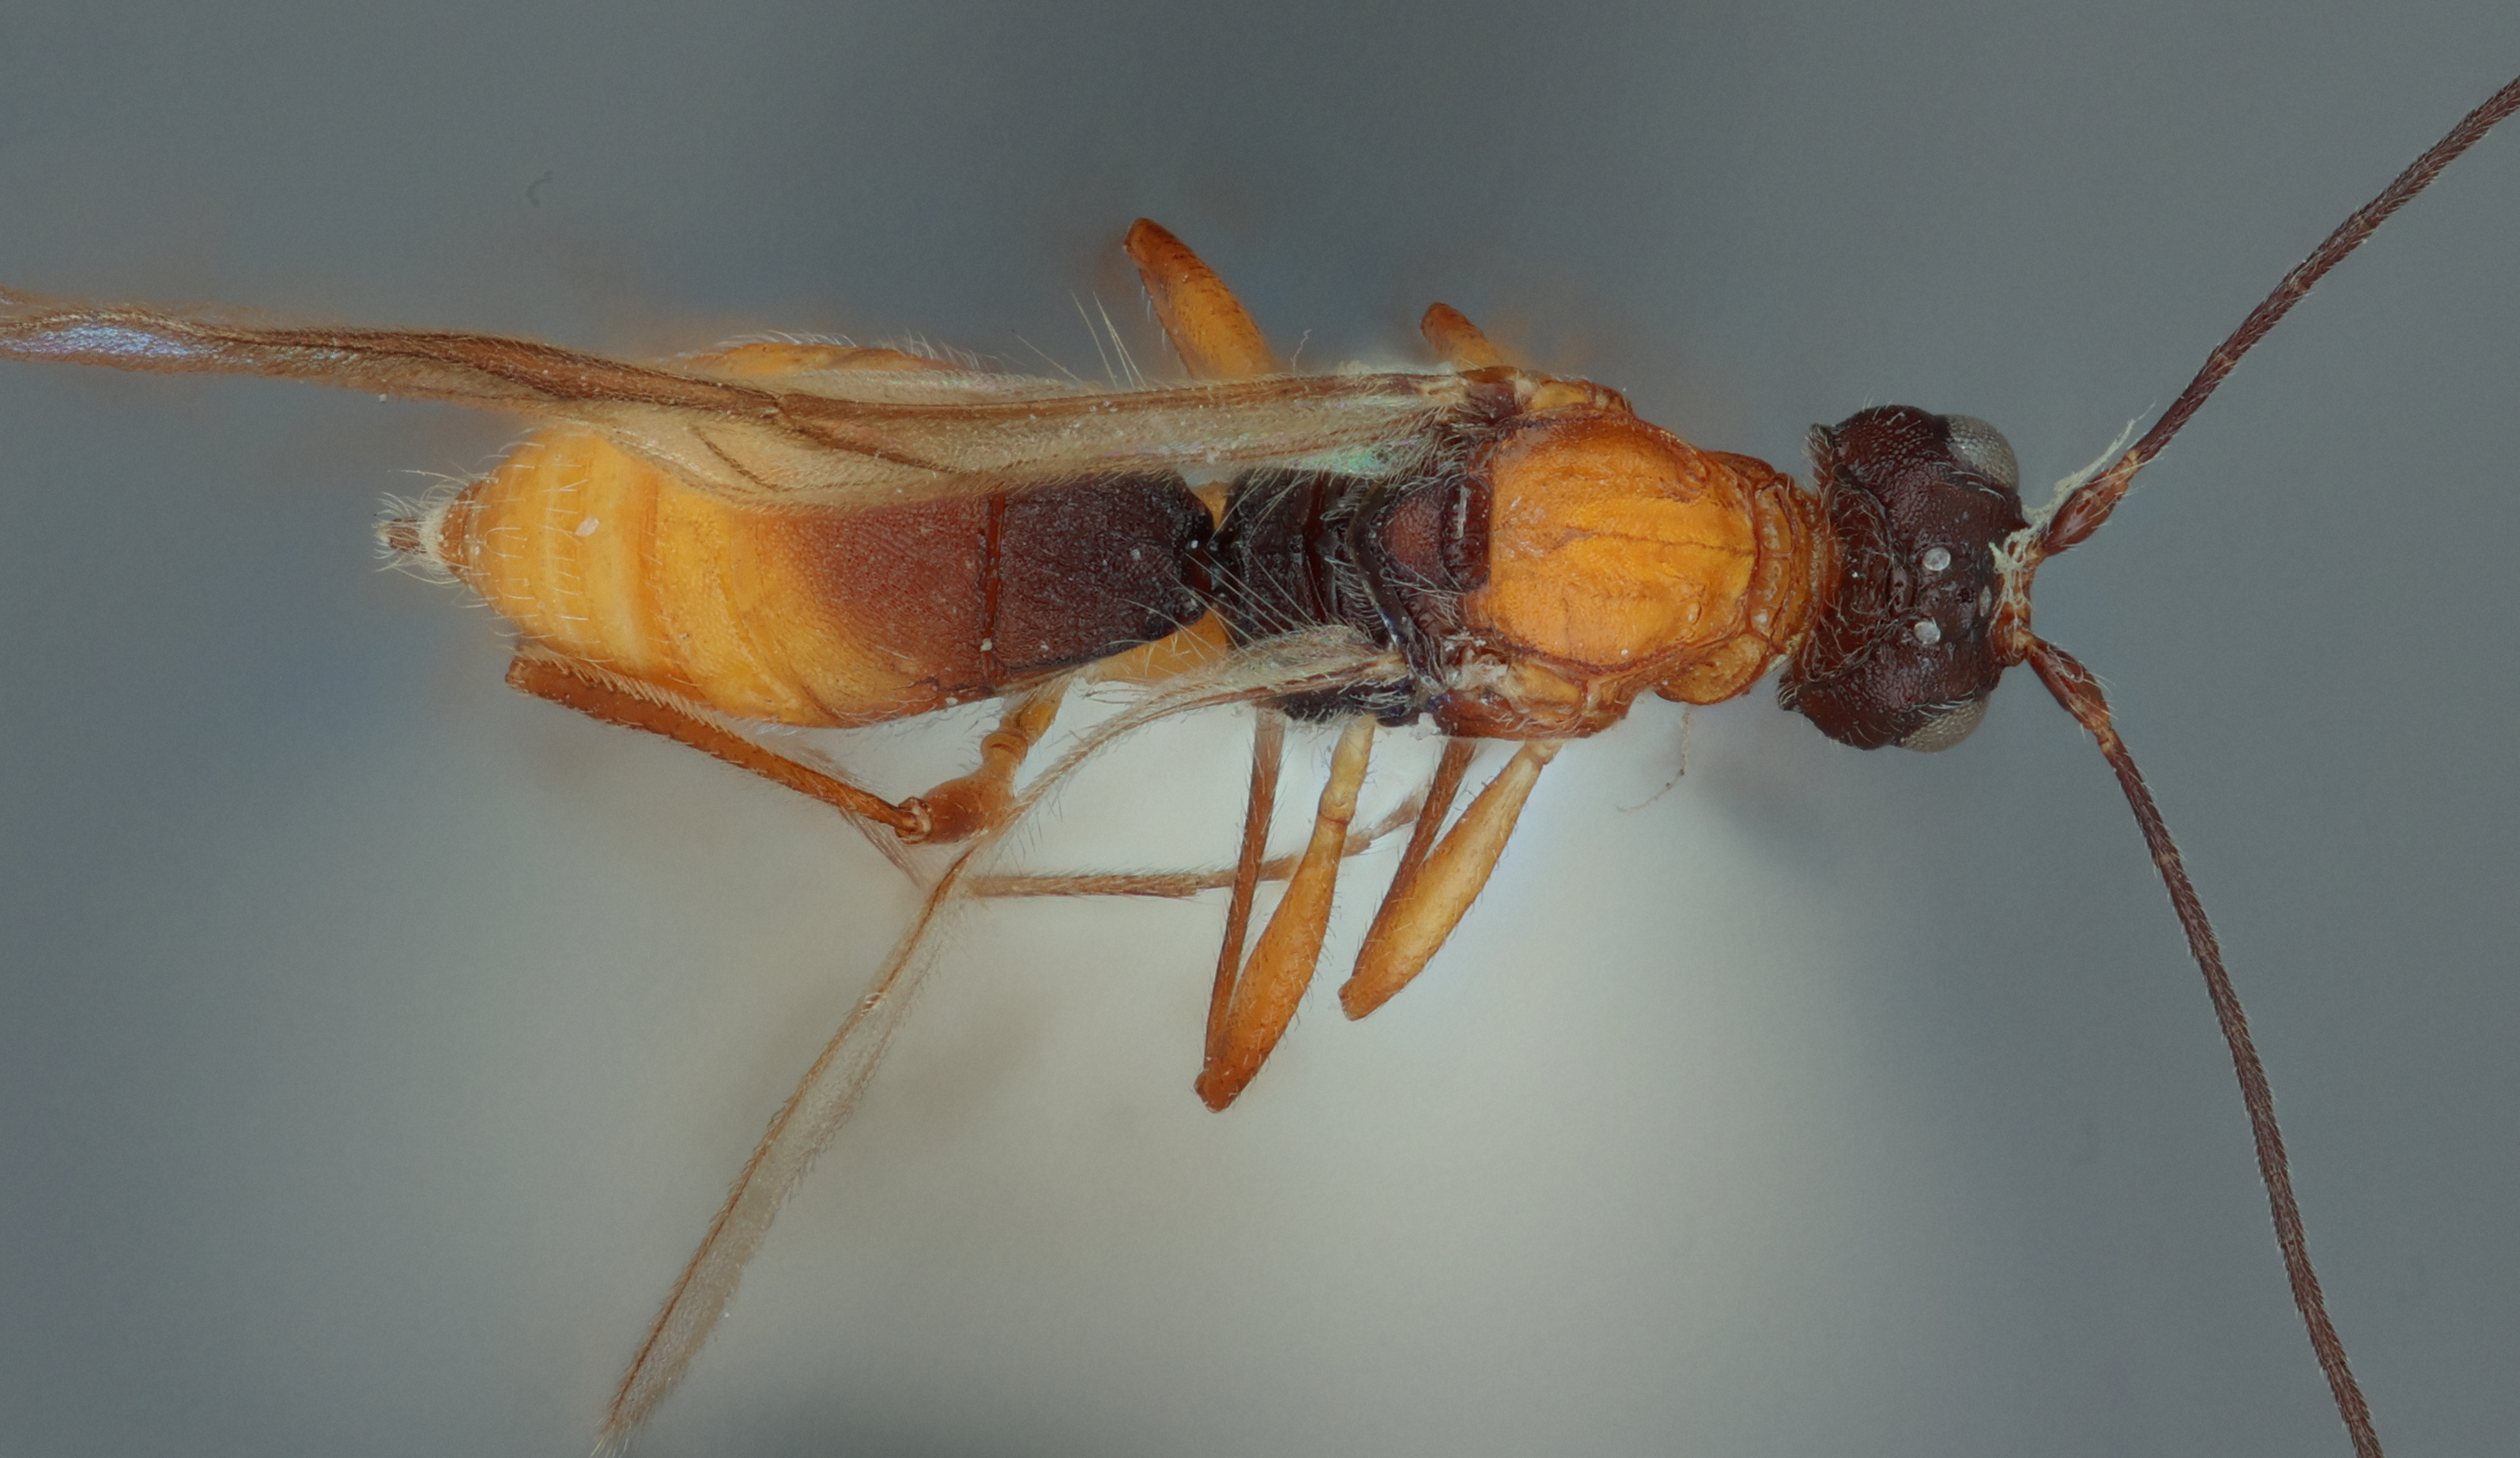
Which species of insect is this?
Ademon ovalis
